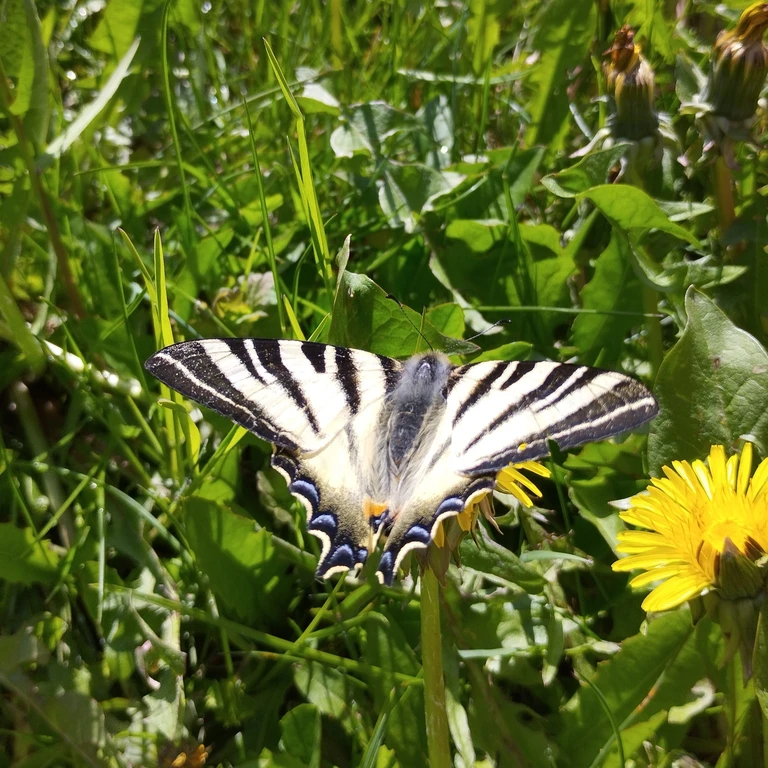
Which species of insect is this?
Iphiclides podalirius
